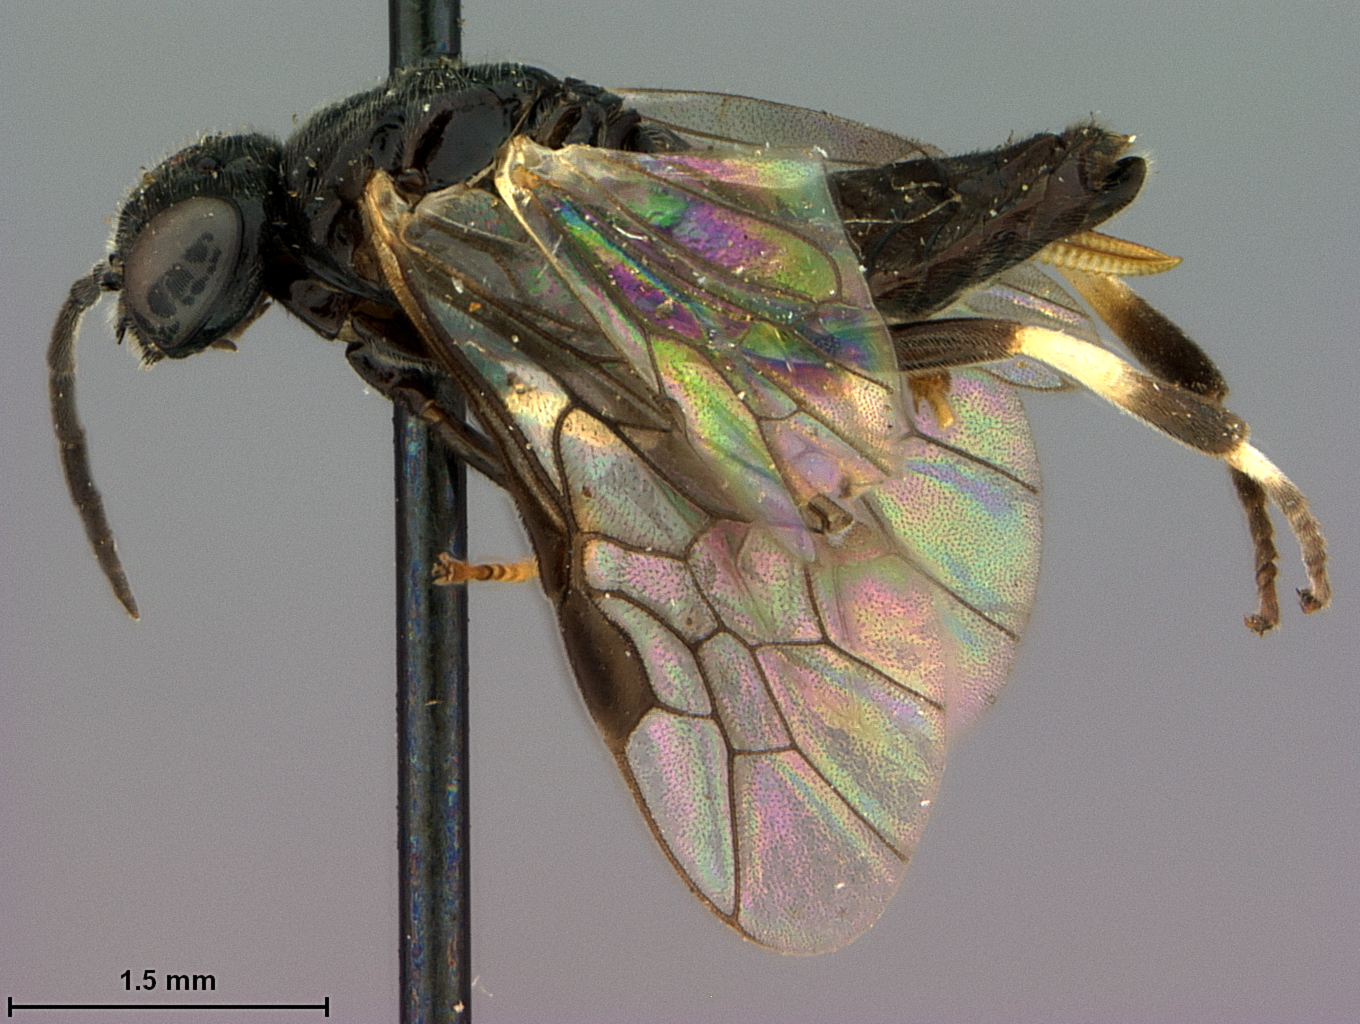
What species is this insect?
Caliroa nyssae
